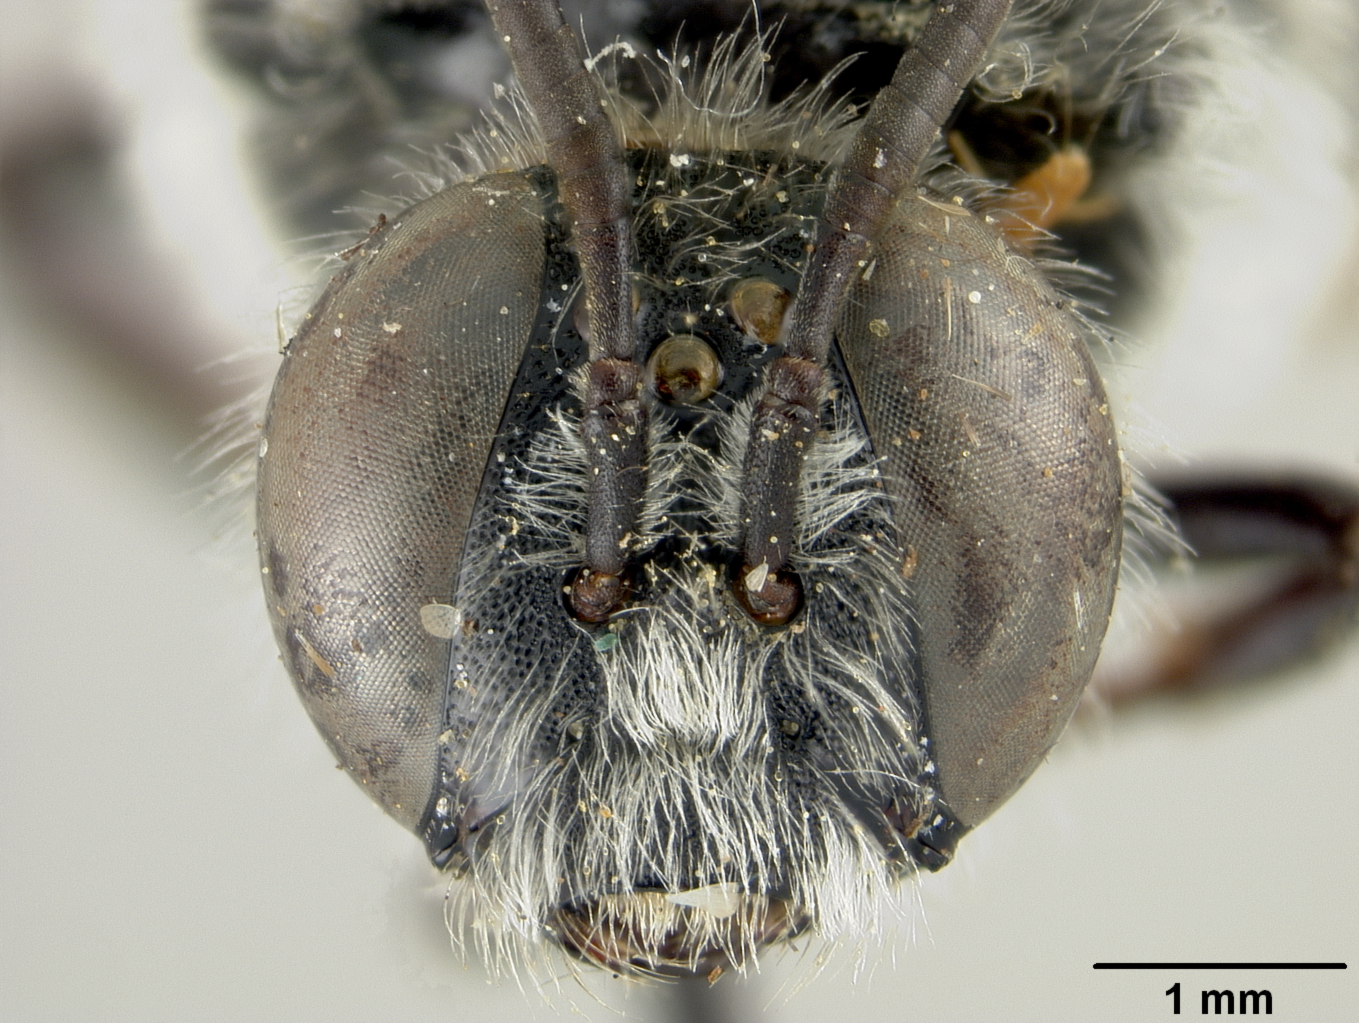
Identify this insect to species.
Phiarus angarensis
